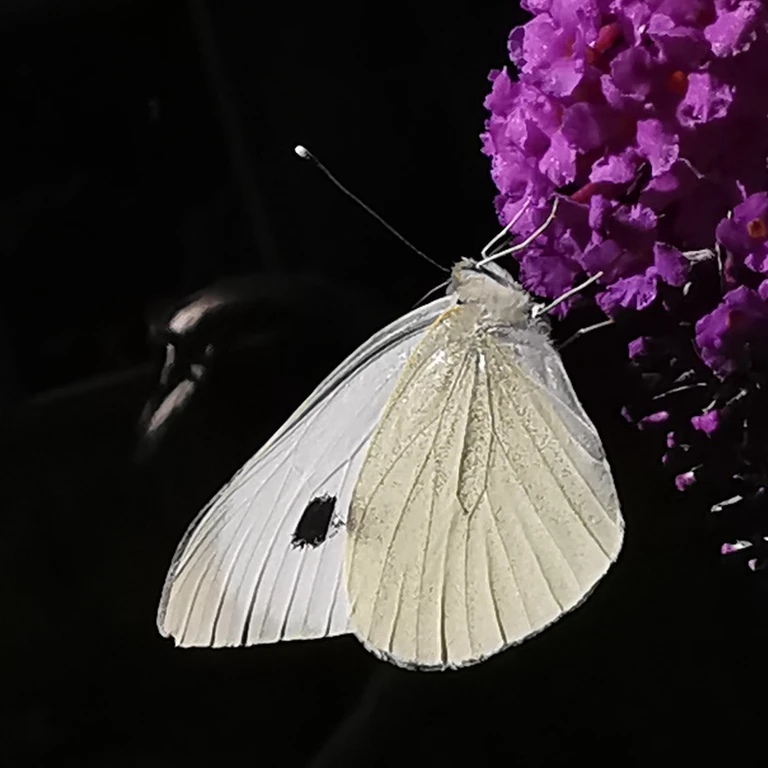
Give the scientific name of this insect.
Pieris brassicae
